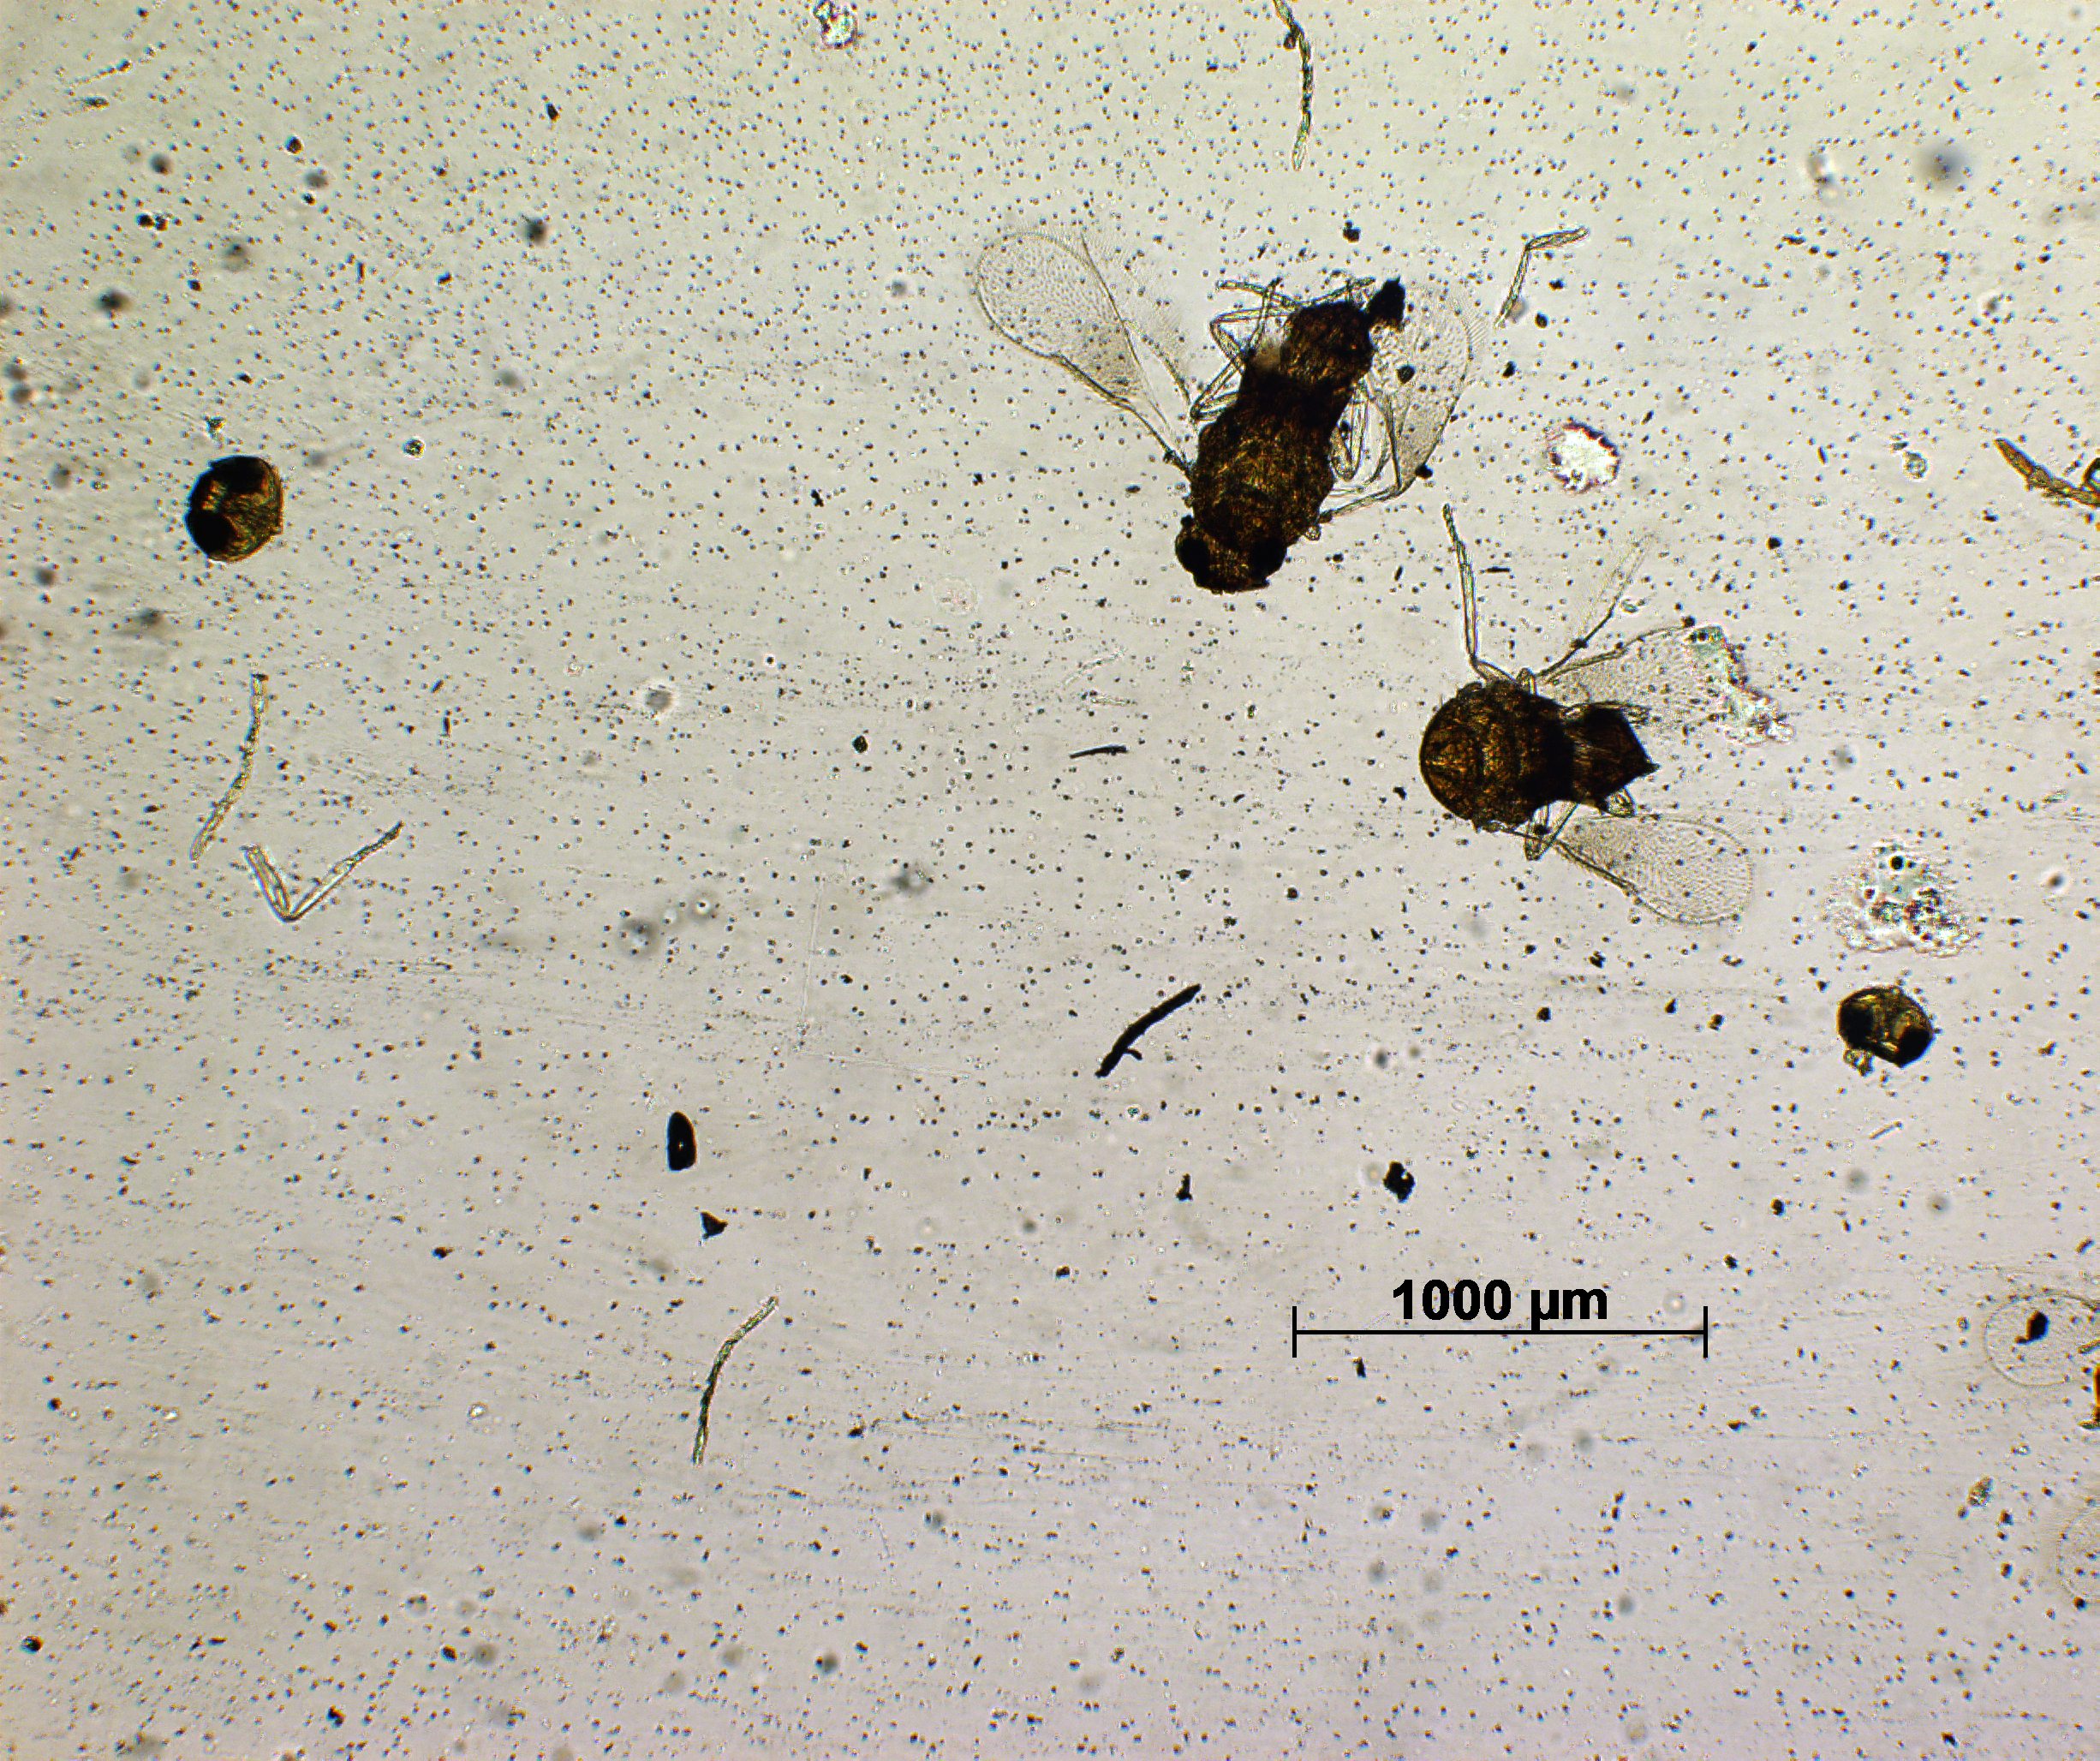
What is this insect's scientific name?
Prospaltella koebelei
